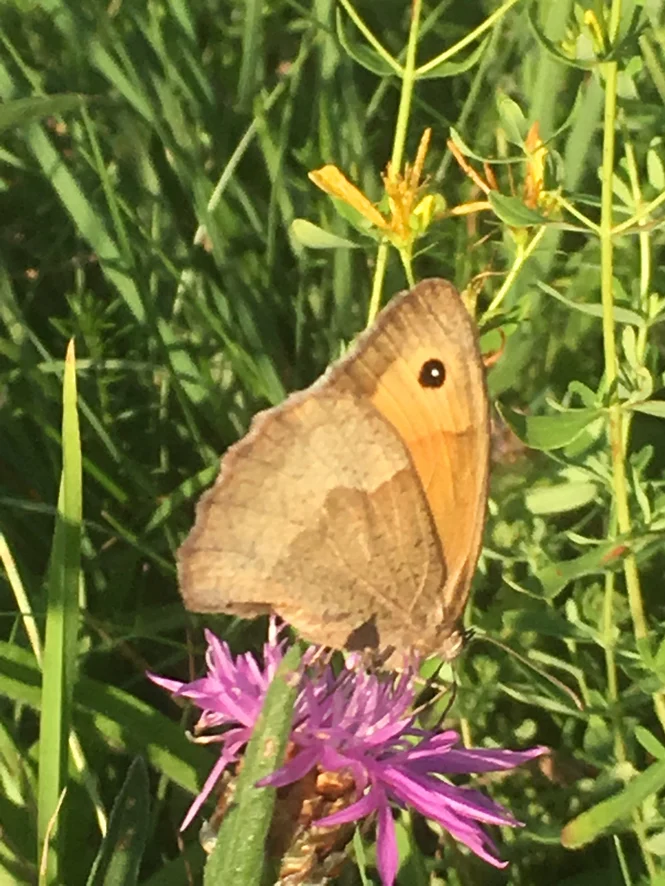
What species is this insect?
Maniola jurtina
